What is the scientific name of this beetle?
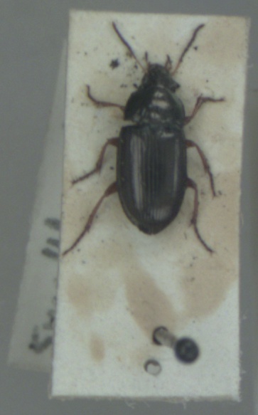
Amara anthobia
